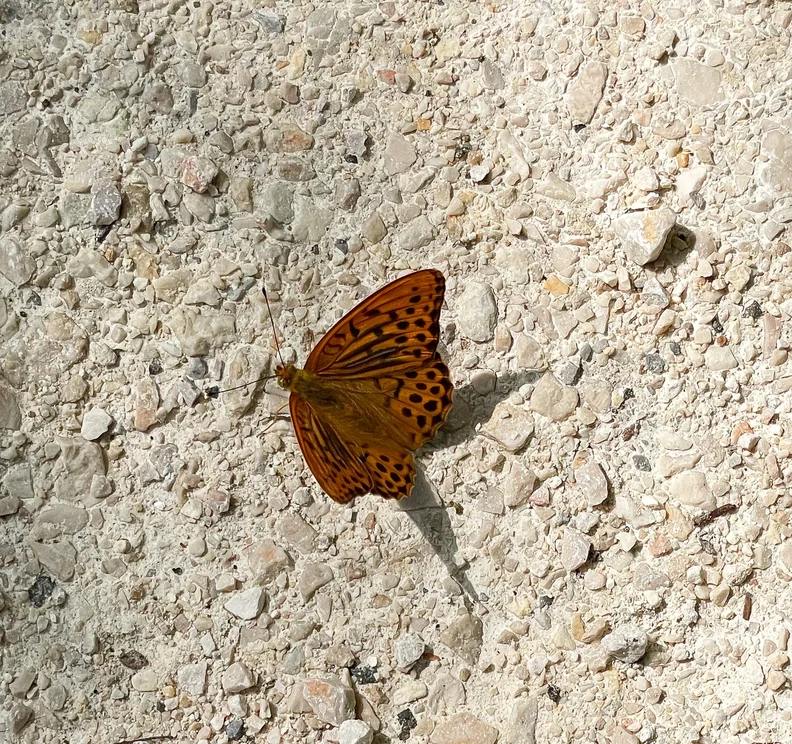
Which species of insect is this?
Argynnis paphia
